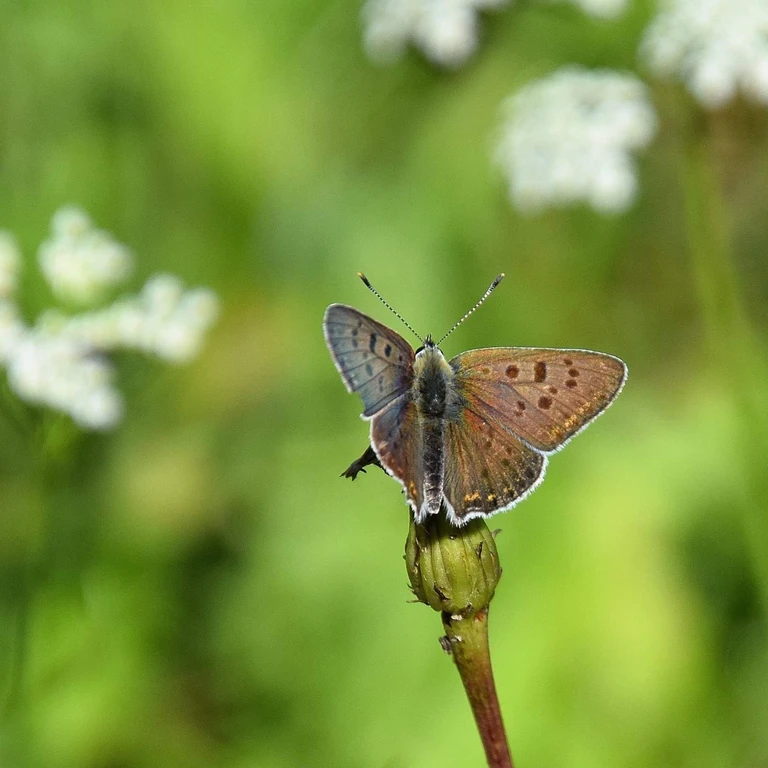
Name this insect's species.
Lycaena tityrus (also Loweia tityrus)
